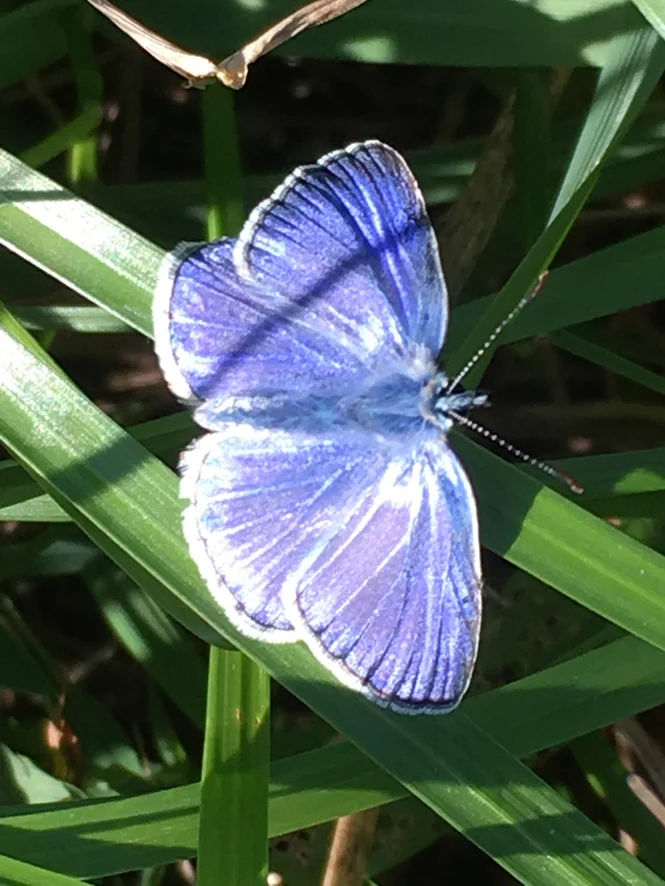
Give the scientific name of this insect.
Polyommatus icarus
